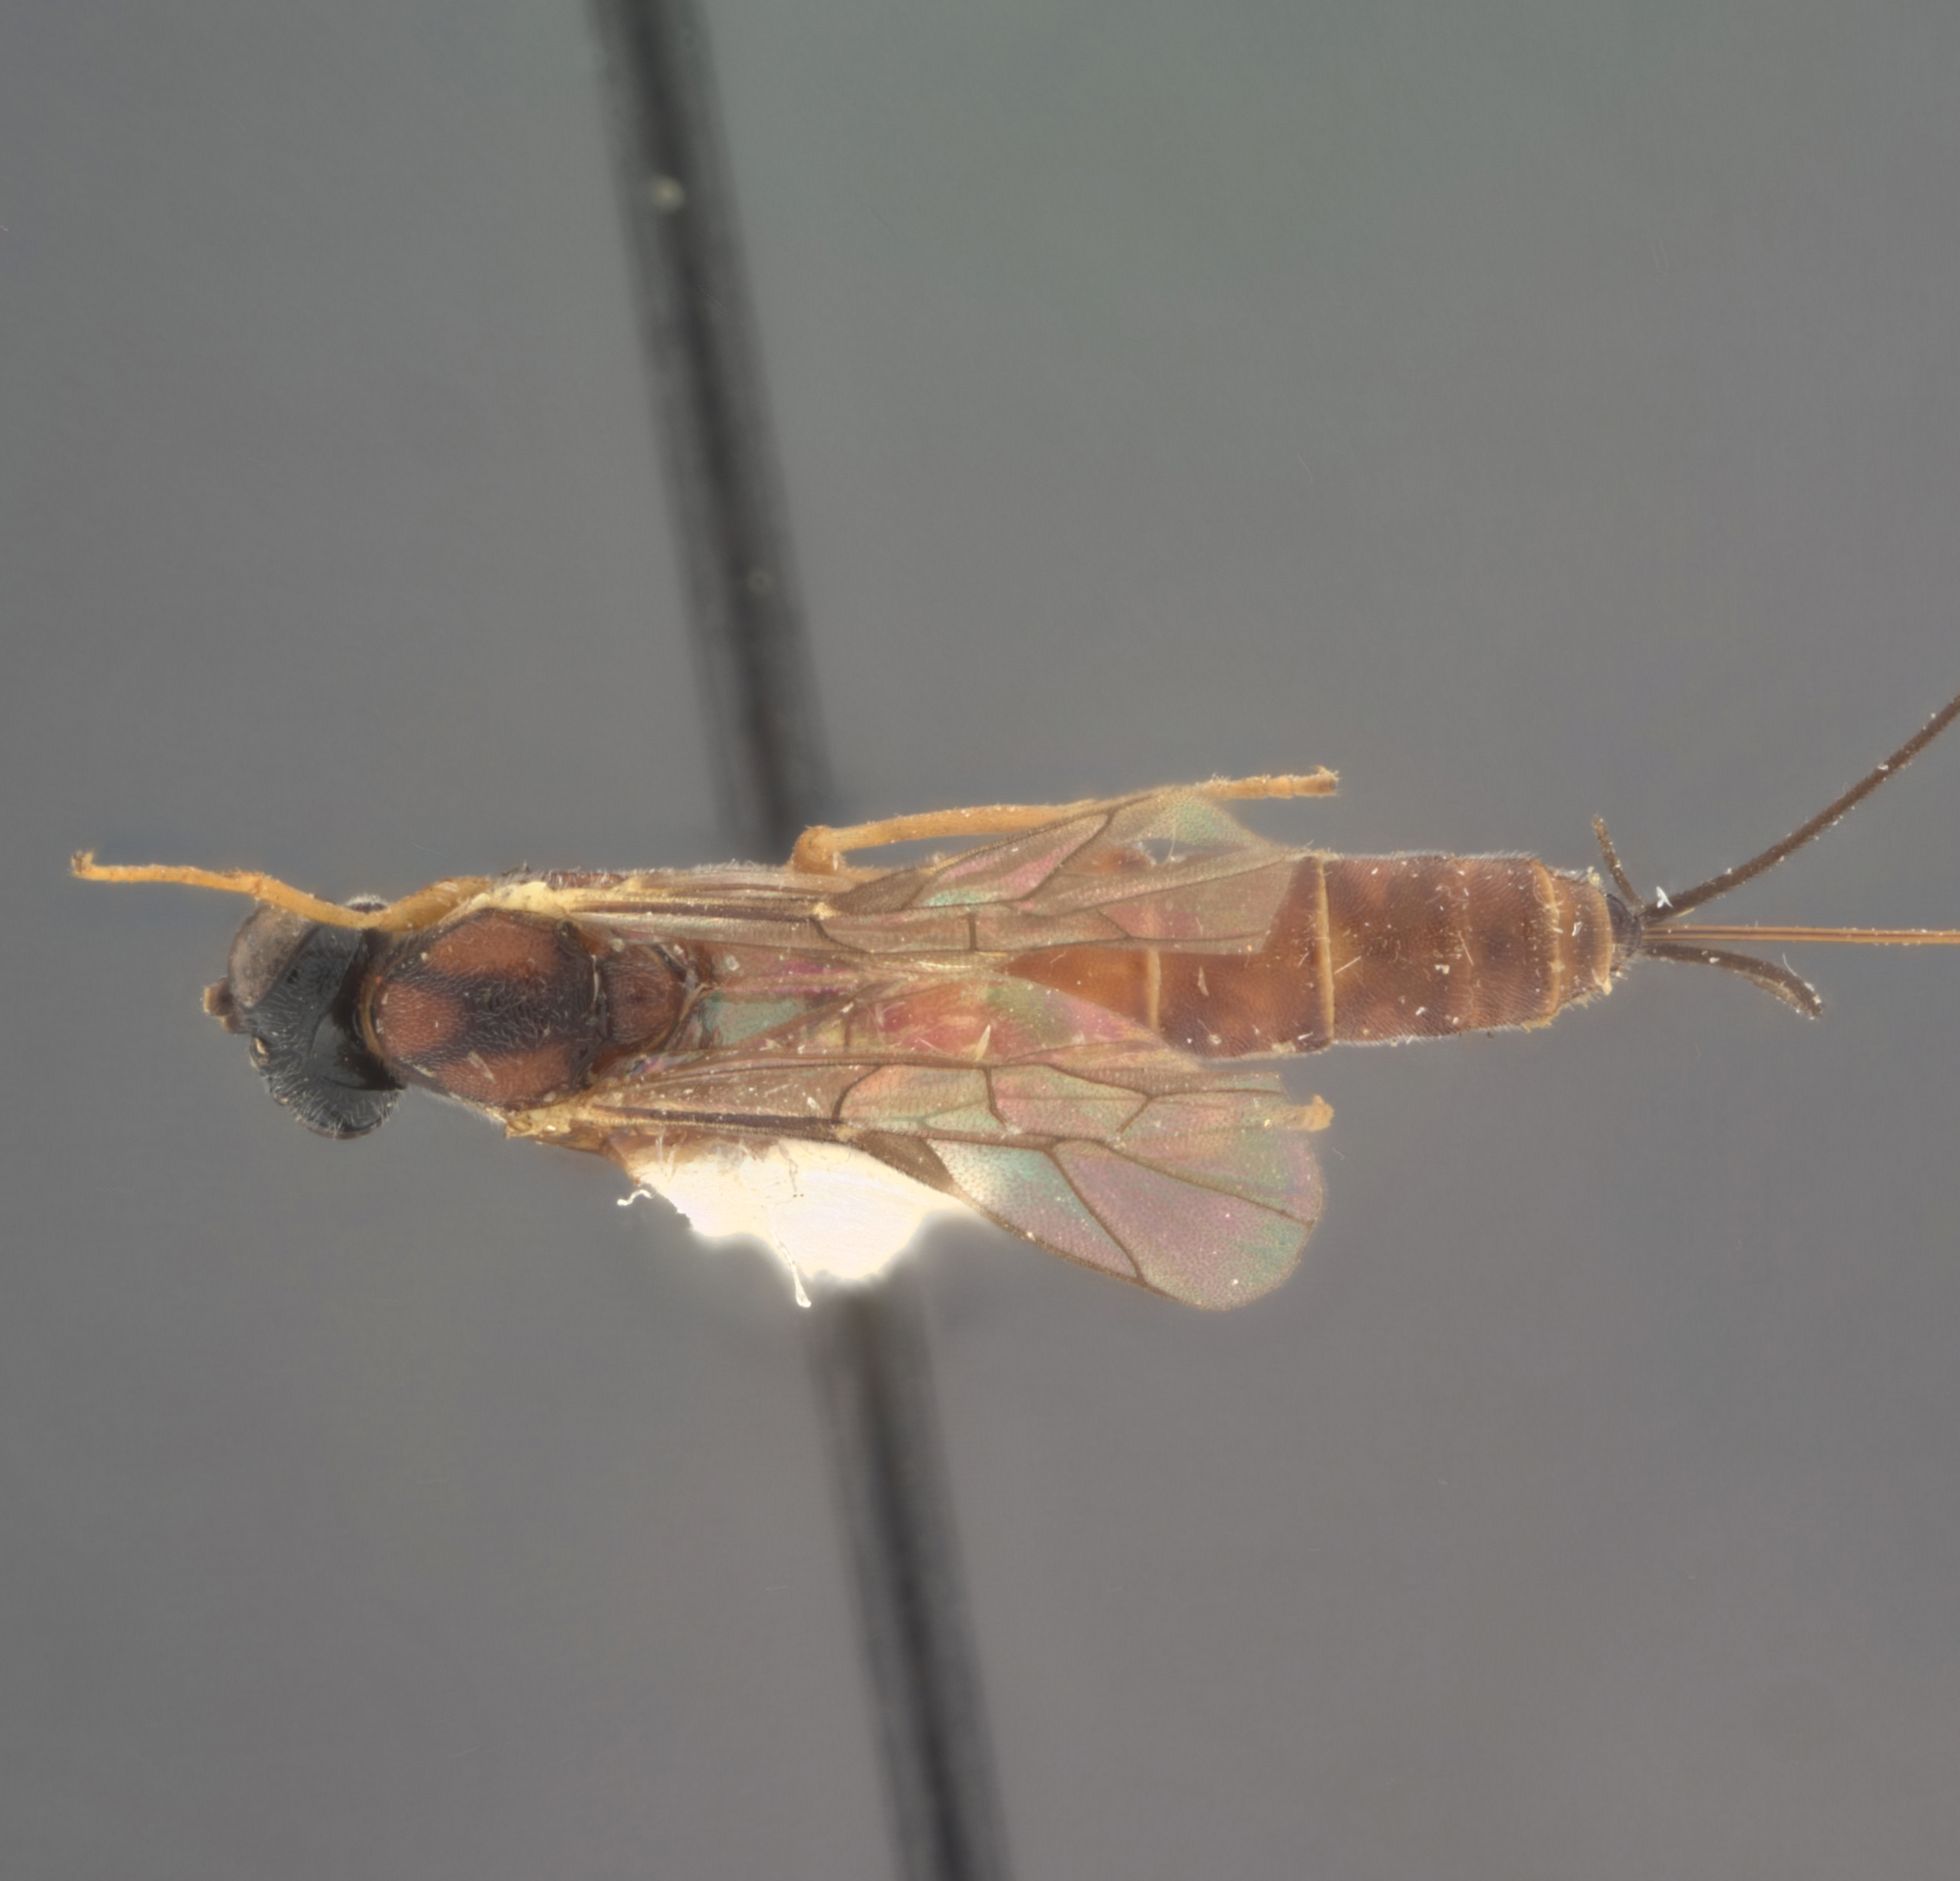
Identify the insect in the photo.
Glypta plana
